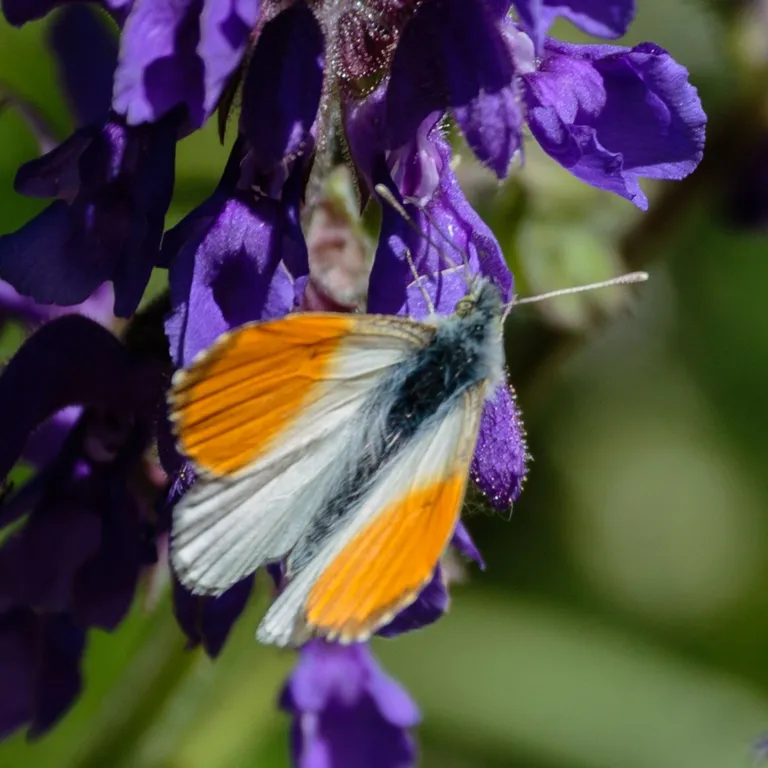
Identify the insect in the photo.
Anthocharis cardamines
